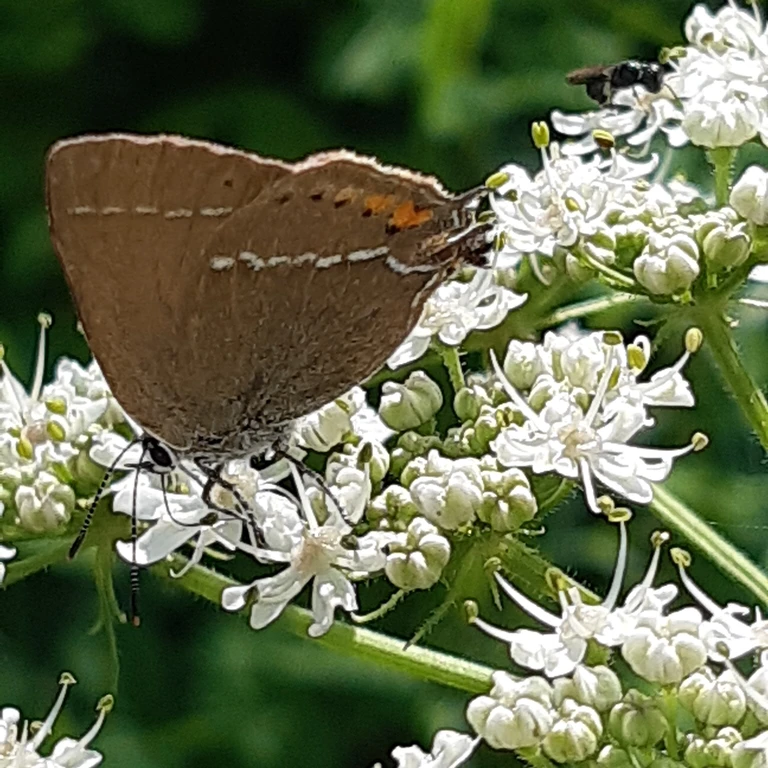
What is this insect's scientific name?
Satyrium spini (also Tuttiola spini)
